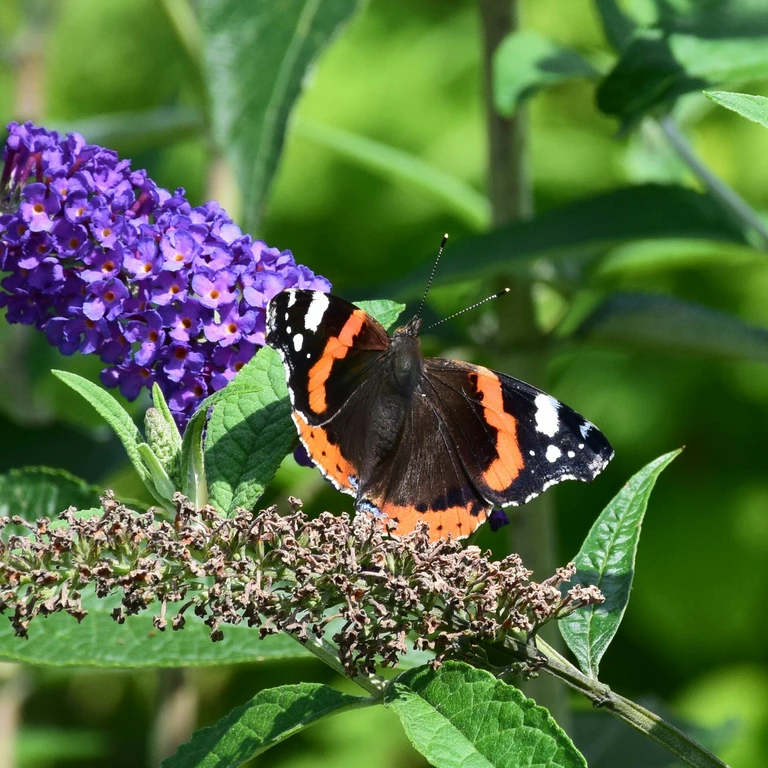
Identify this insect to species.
Vanessa atalanta
